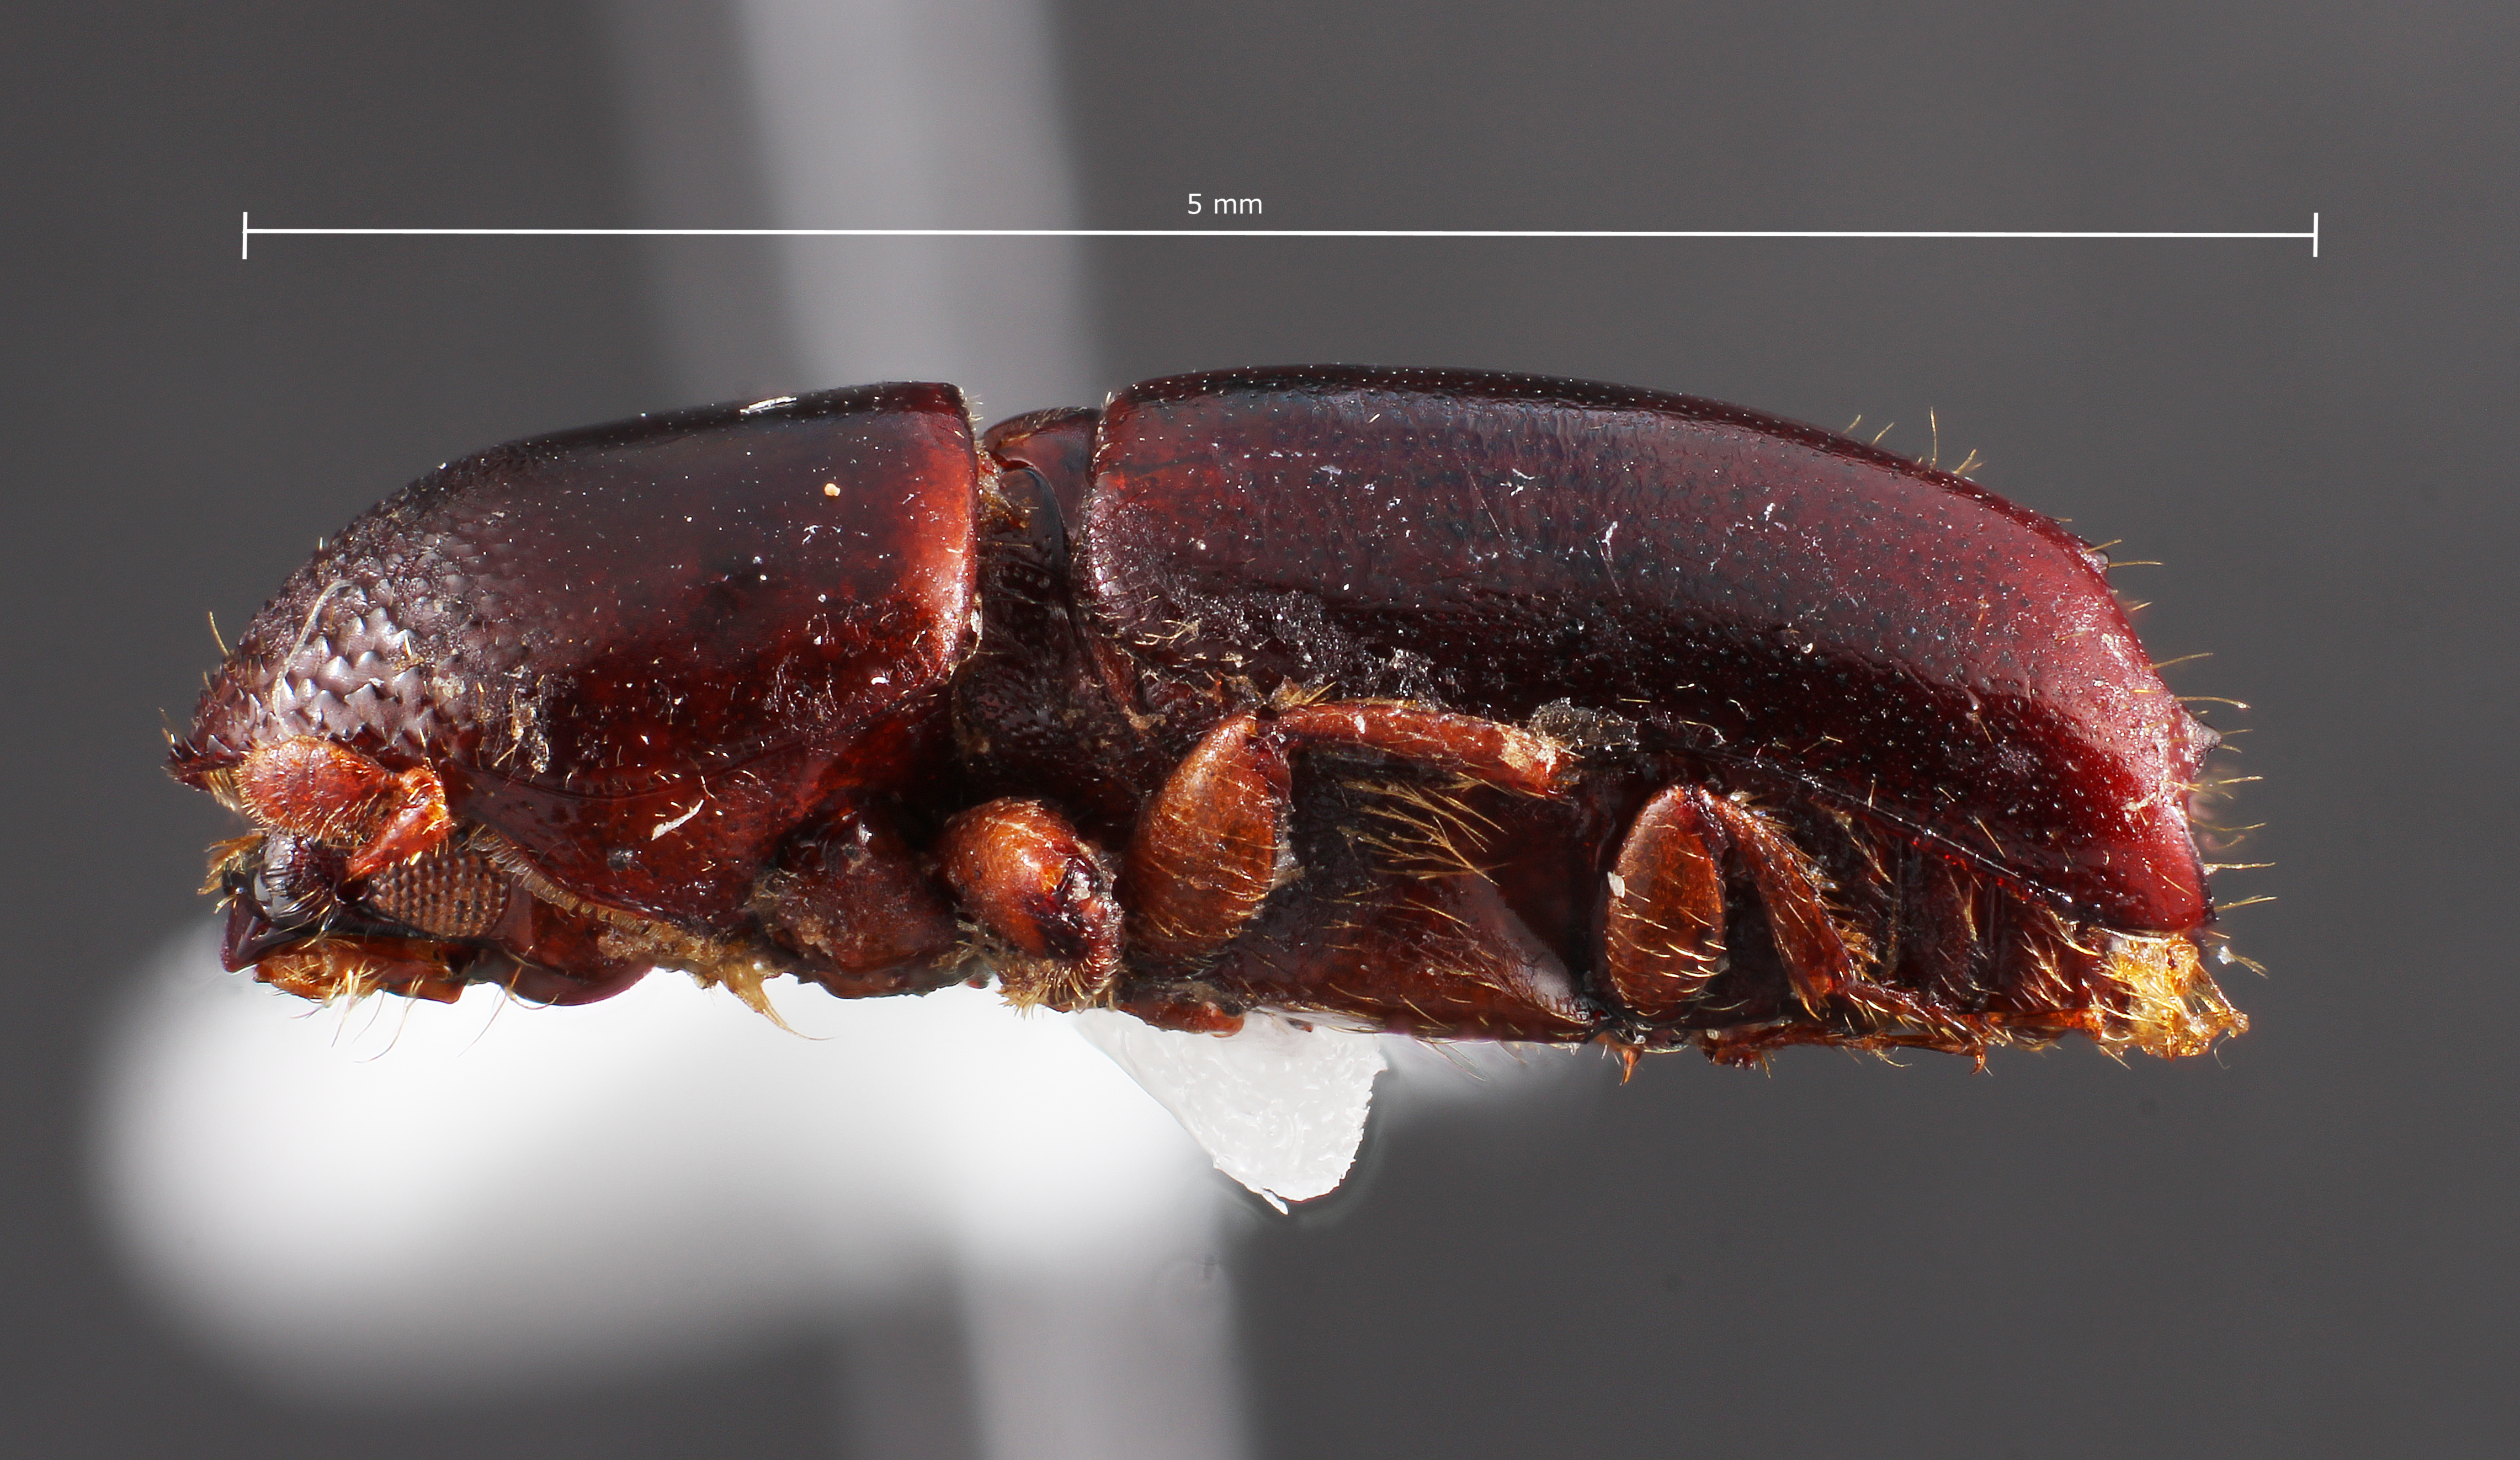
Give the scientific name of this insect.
Anchonocerus quadridentatus
